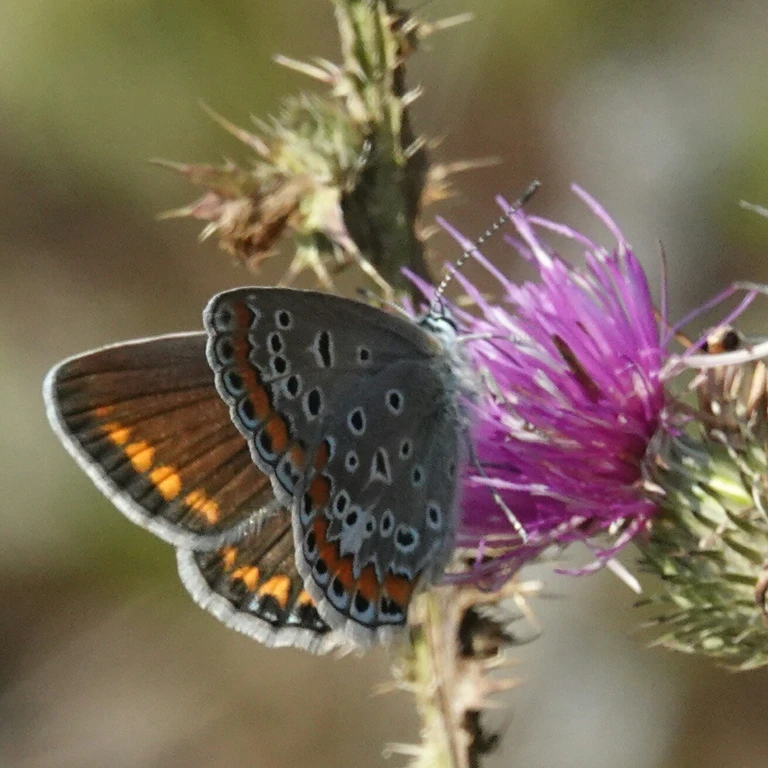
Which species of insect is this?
Polyommatus icarus
